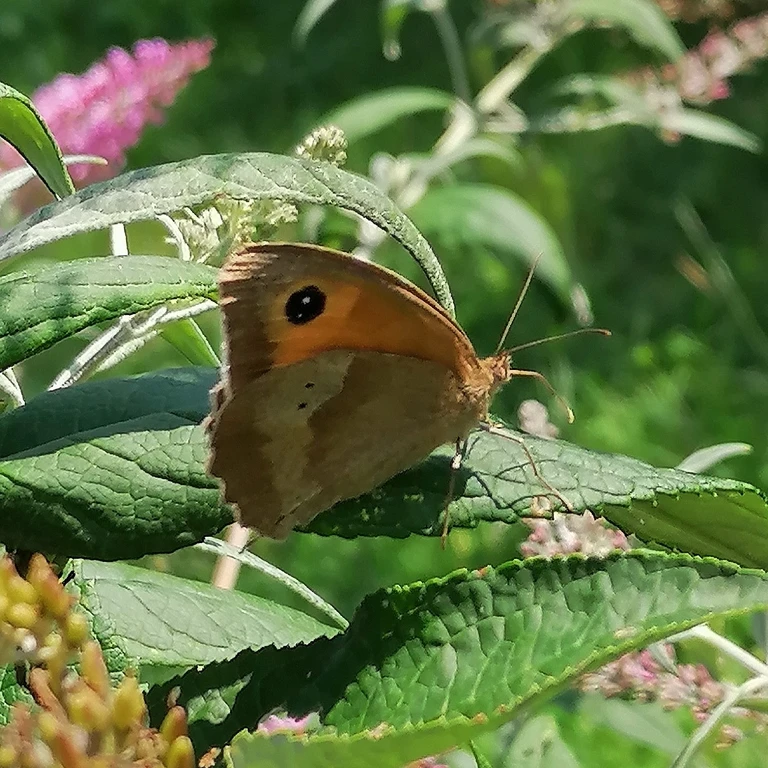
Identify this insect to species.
Maniola jurtina
